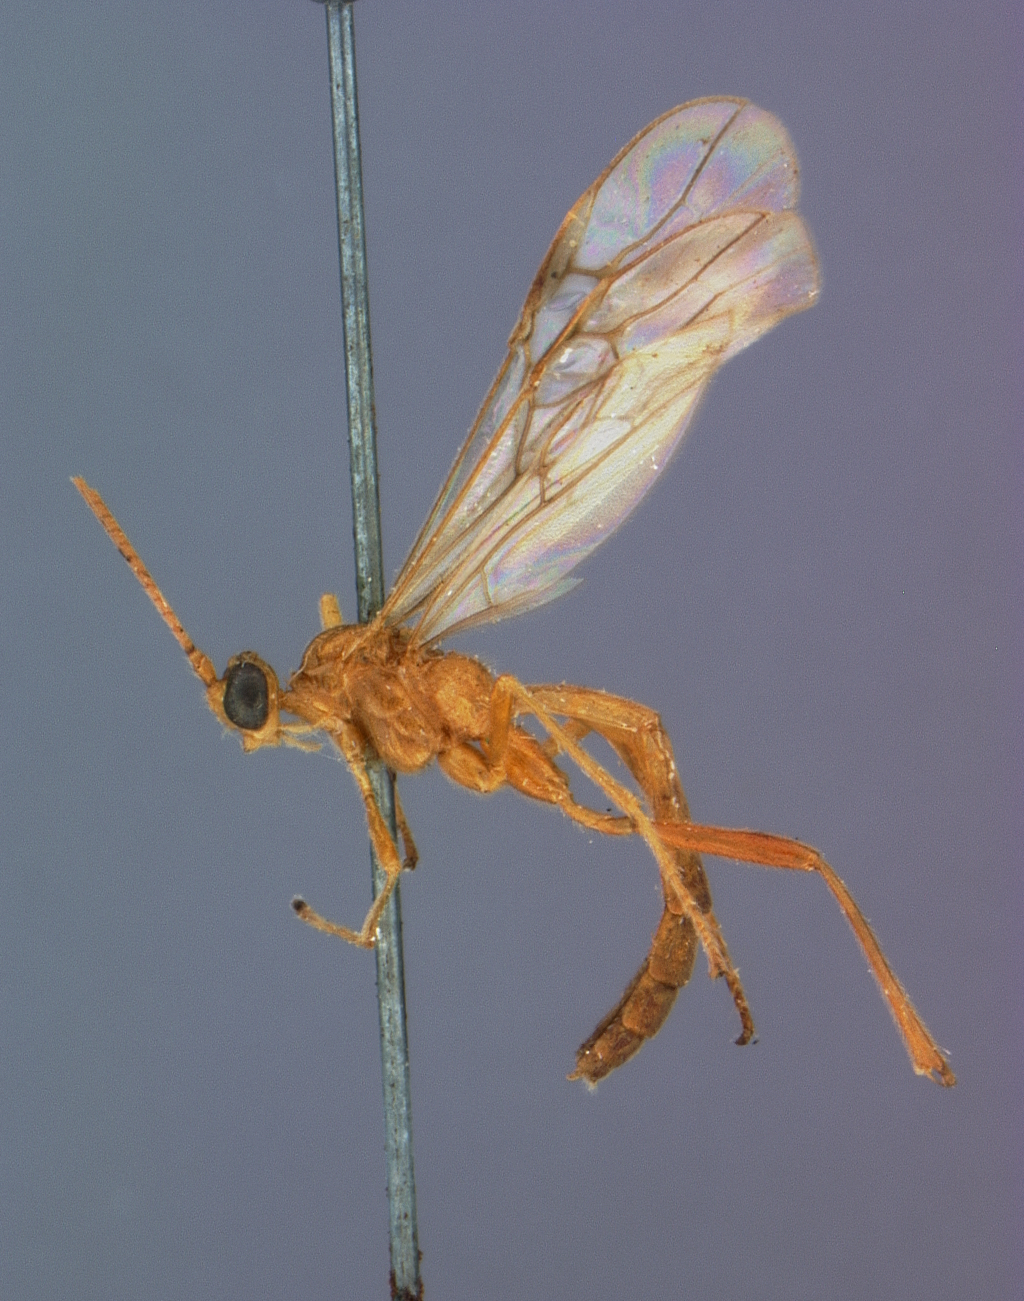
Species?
Megarhogas szepligetii
